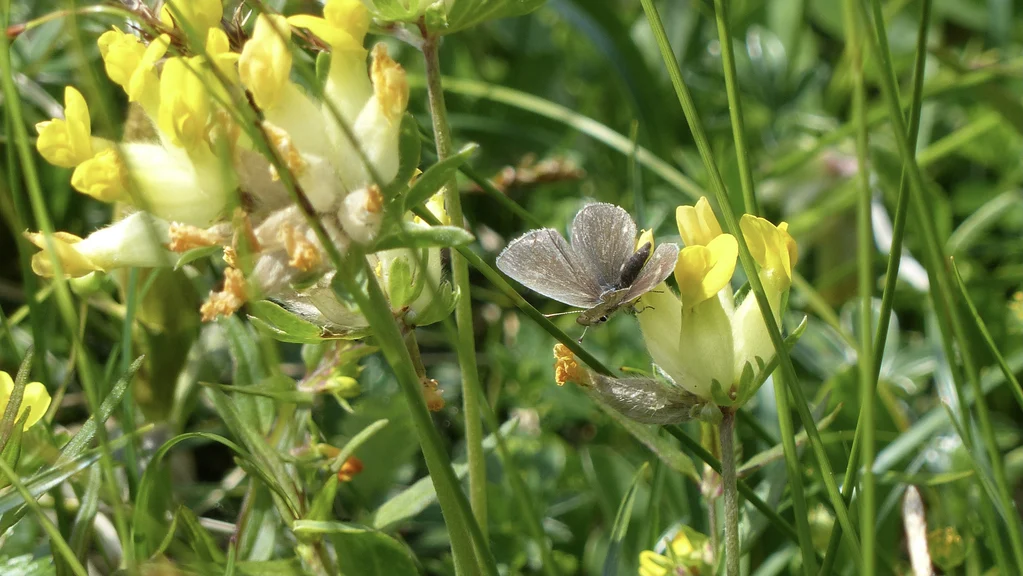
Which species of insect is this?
Cupido minimus
